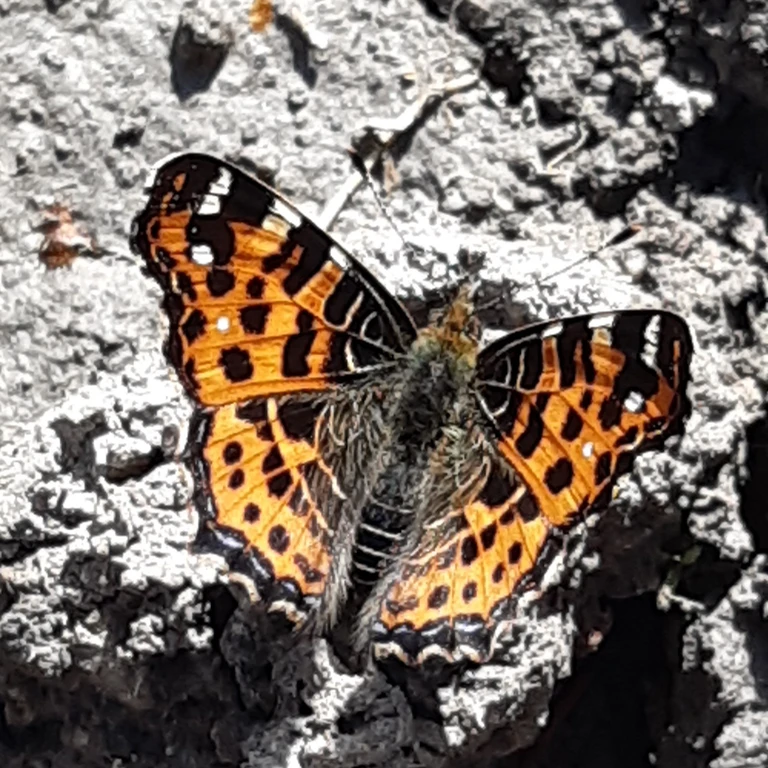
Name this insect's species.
Araschnia levana
